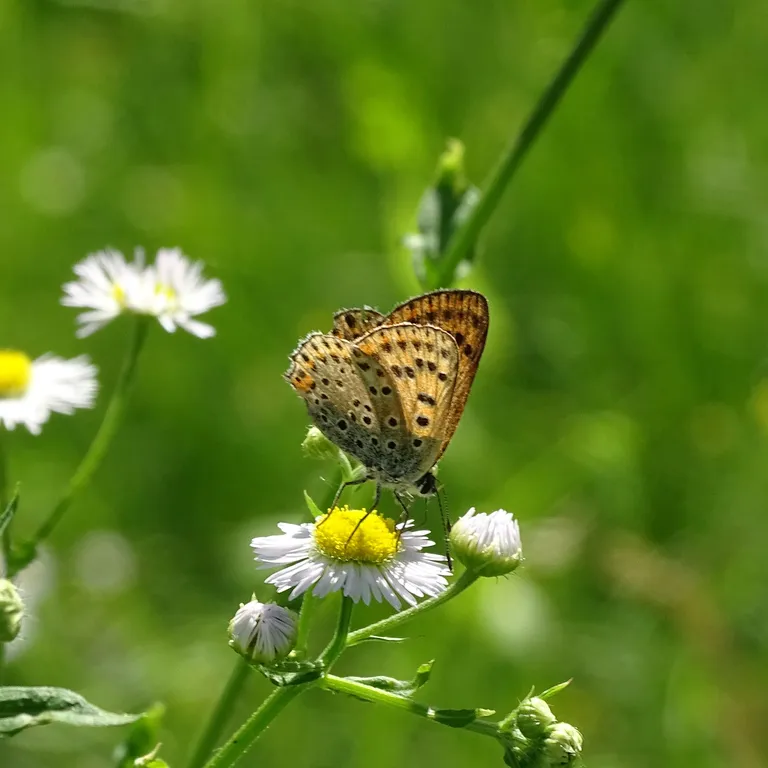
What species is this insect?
Lycaena tityrus (also Loweia tityrus)
